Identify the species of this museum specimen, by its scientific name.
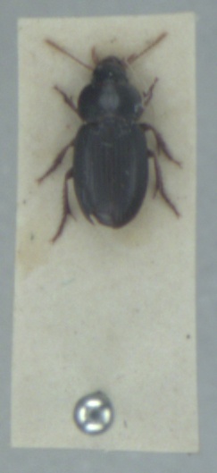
Harpalus pumilus
